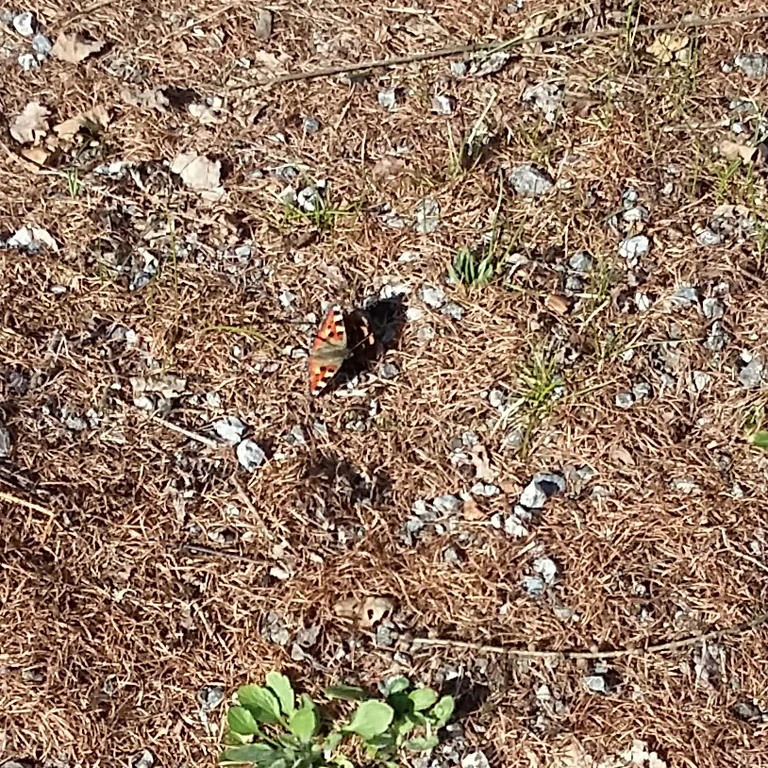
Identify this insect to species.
Aglais urticae
